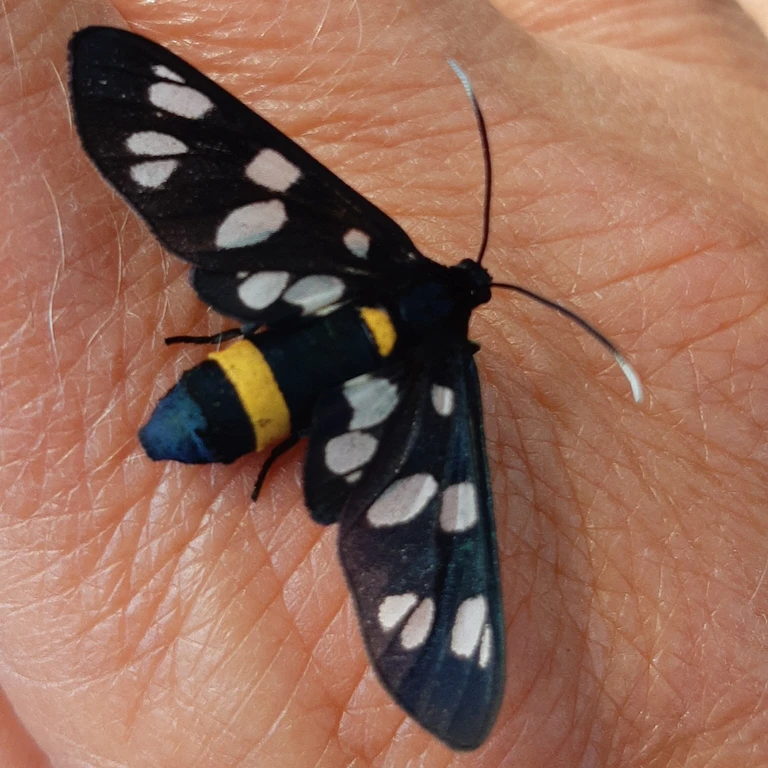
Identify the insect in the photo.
Amata phegea
